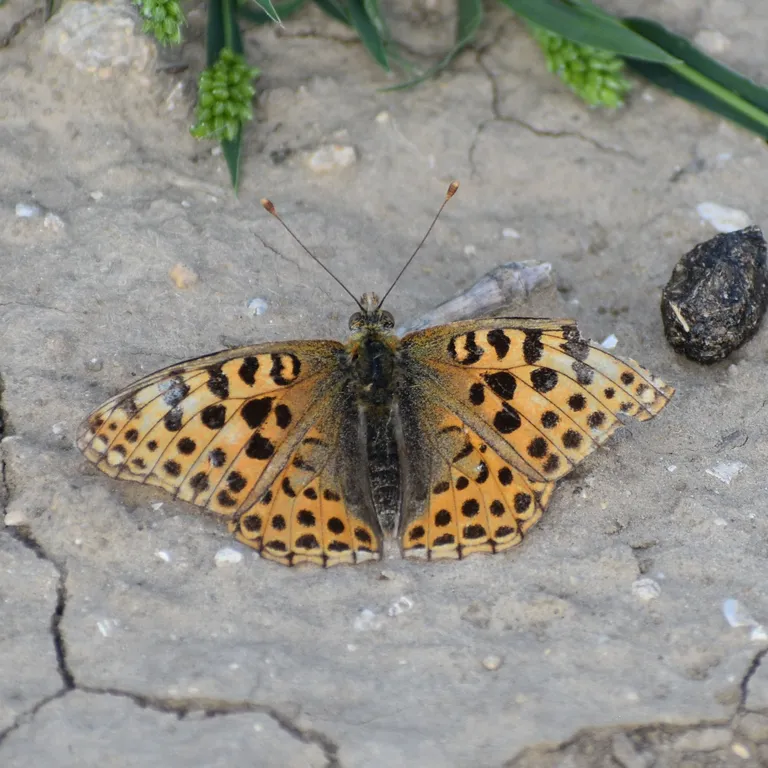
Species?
Issoria lathonia
